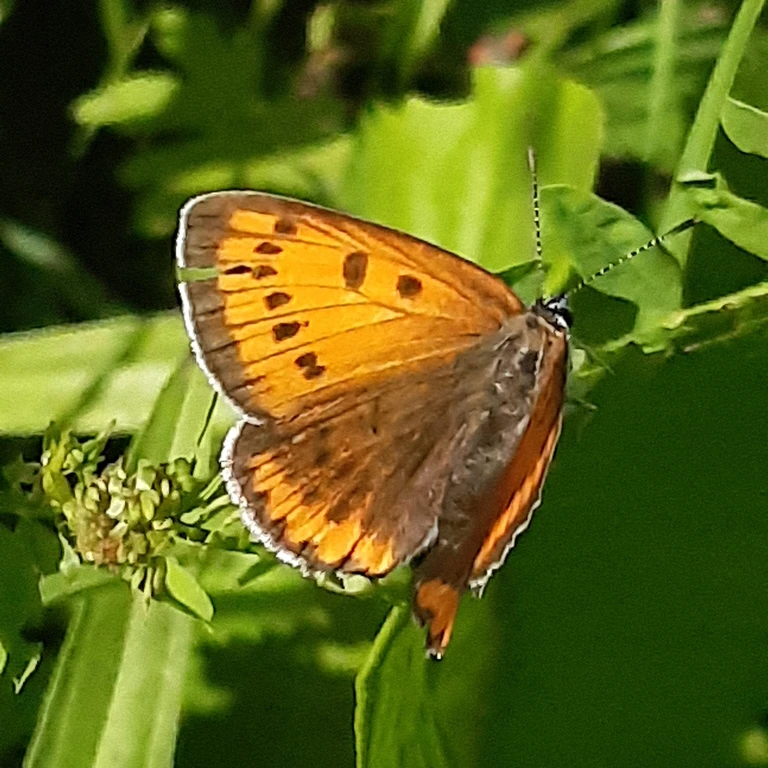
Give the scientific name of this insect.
Lycaena dispar
